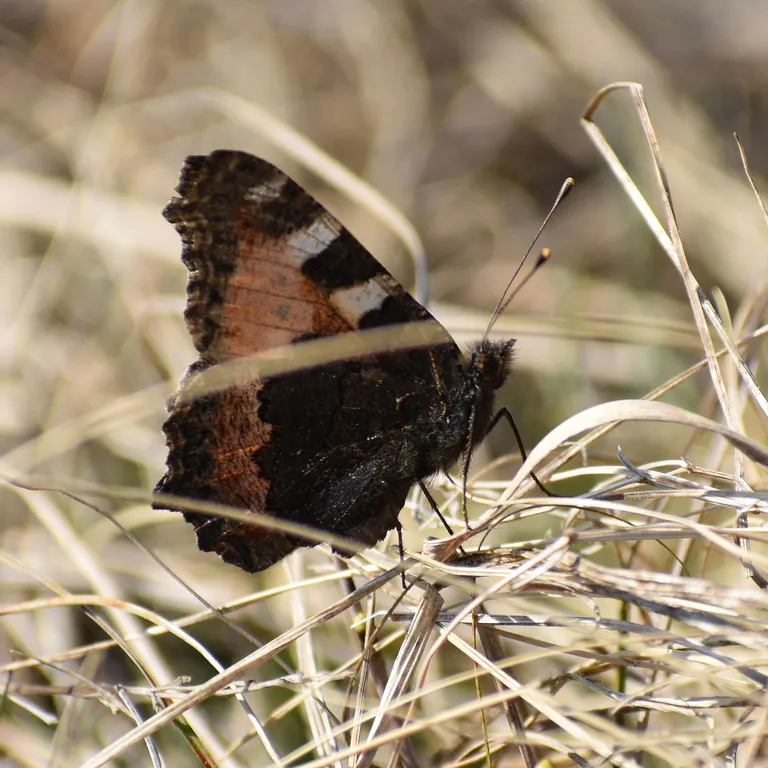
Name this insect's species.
Aglais urticae
